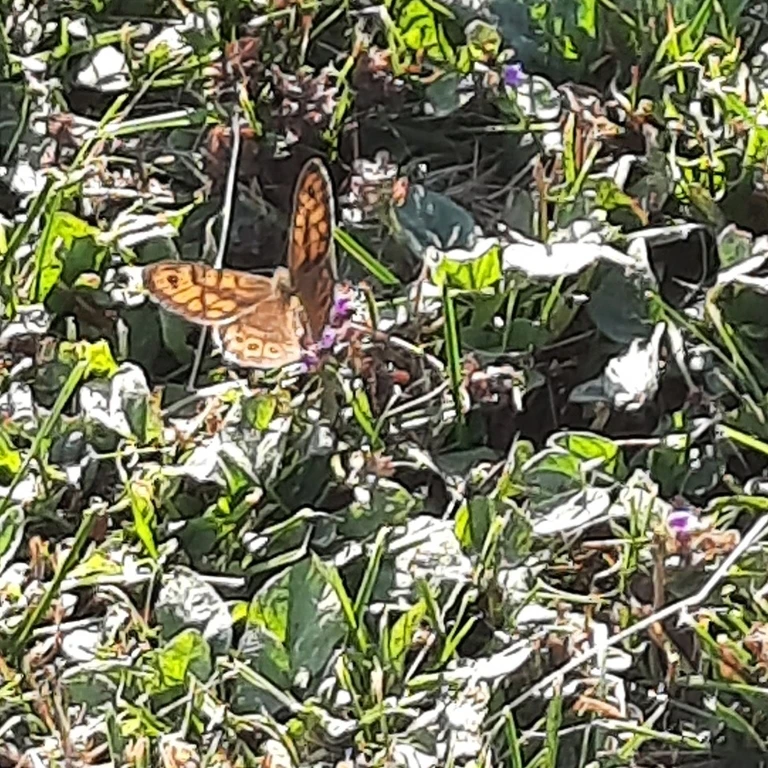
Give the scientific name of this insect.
Lasiommata megera (also Pararge megera)
